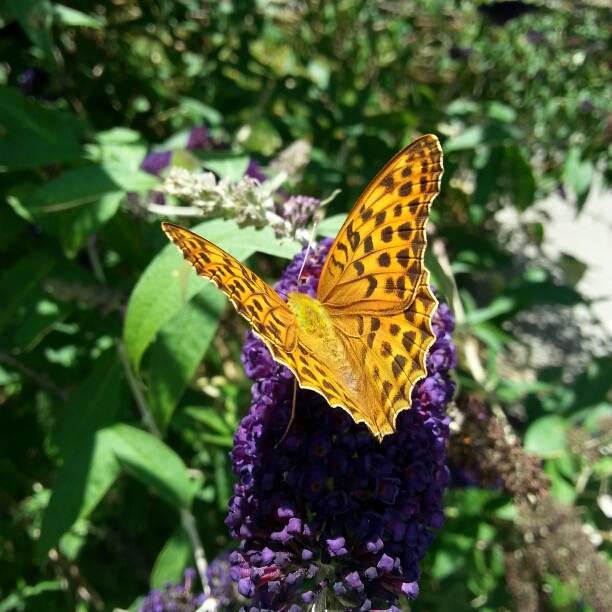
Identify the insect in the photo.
Argynnis paphia
